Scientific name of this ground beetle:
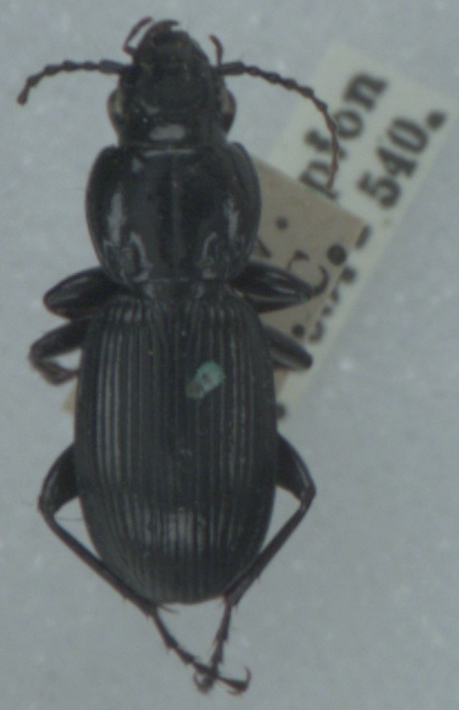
Pterostichus madidus
